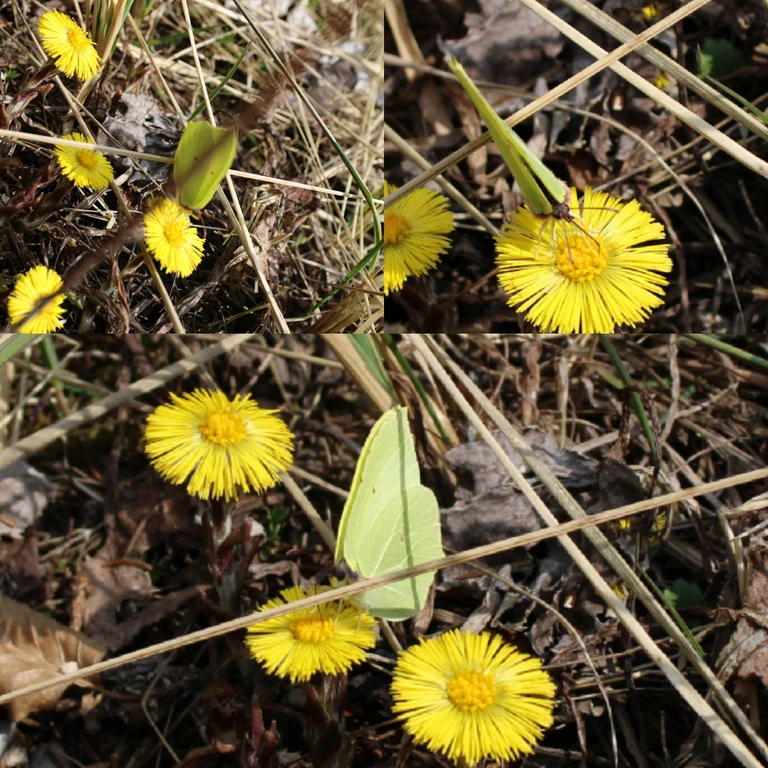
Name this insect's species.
Gonepteryx rhamni
